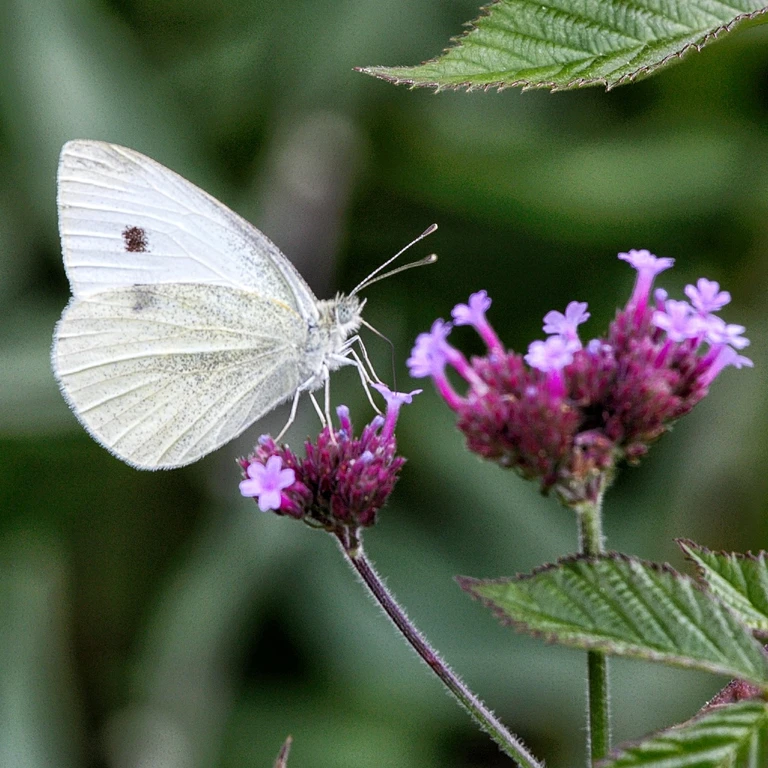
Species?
Pieris rapae
